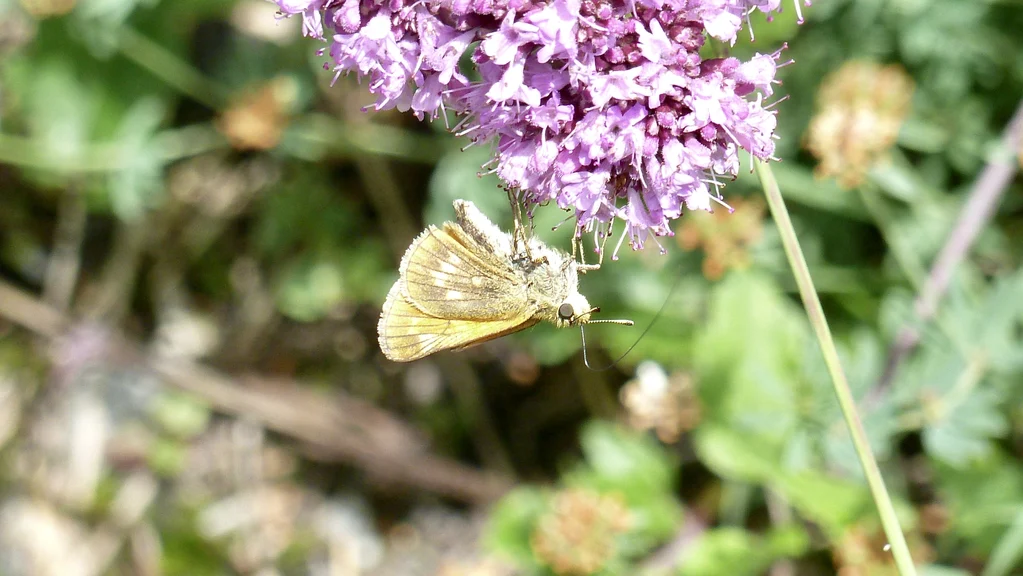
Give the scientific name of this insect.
Ochlodes sylvanus (also Ochlodes venata)
